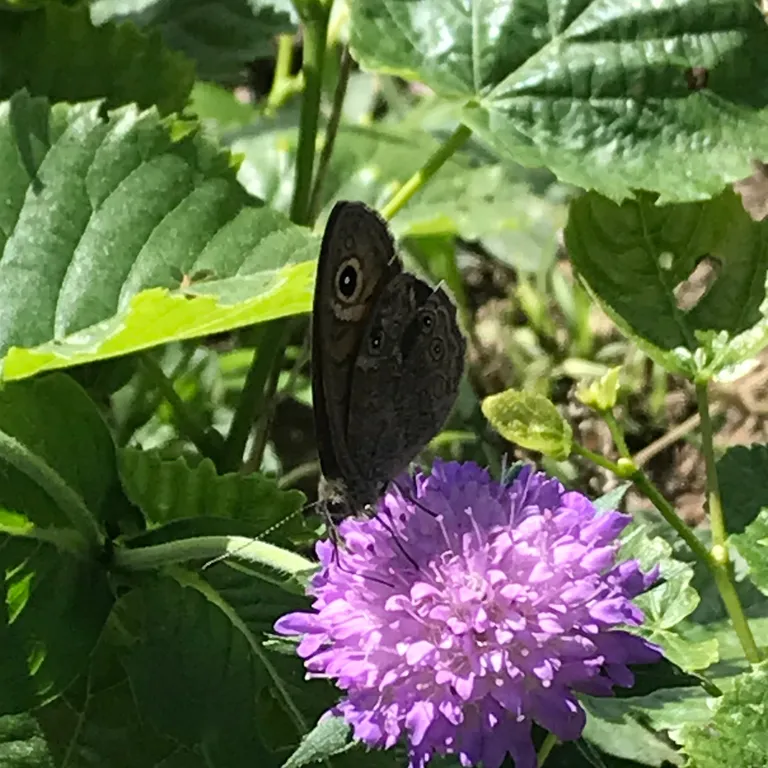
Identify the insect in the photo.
Lasiommata maera (also Pararge maera)
